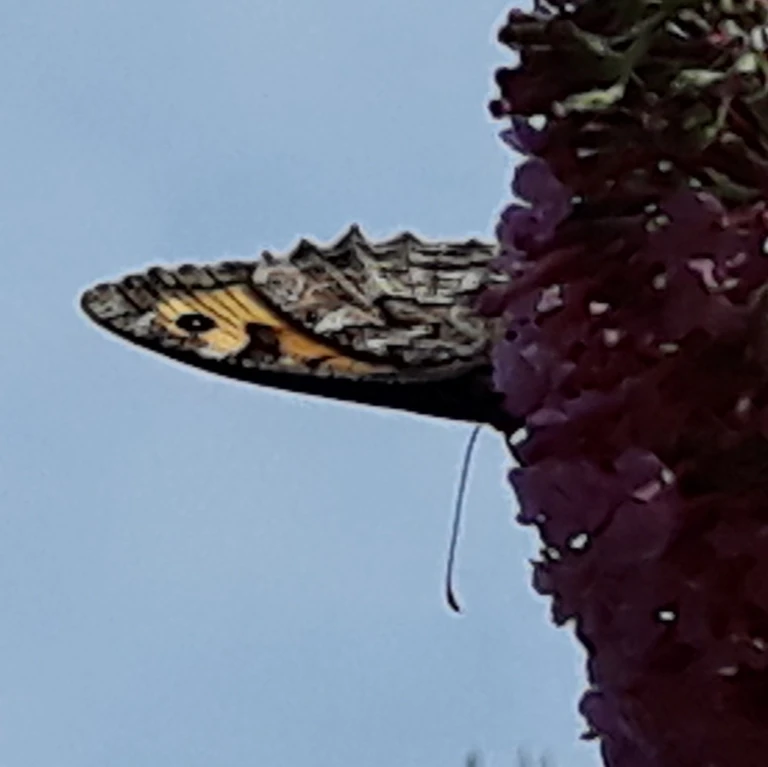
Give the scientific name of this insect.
Hipparchia semele
